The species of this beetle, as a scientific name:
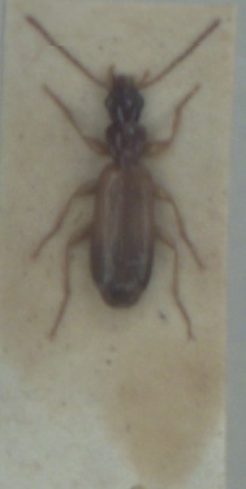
Paradromius linearis
